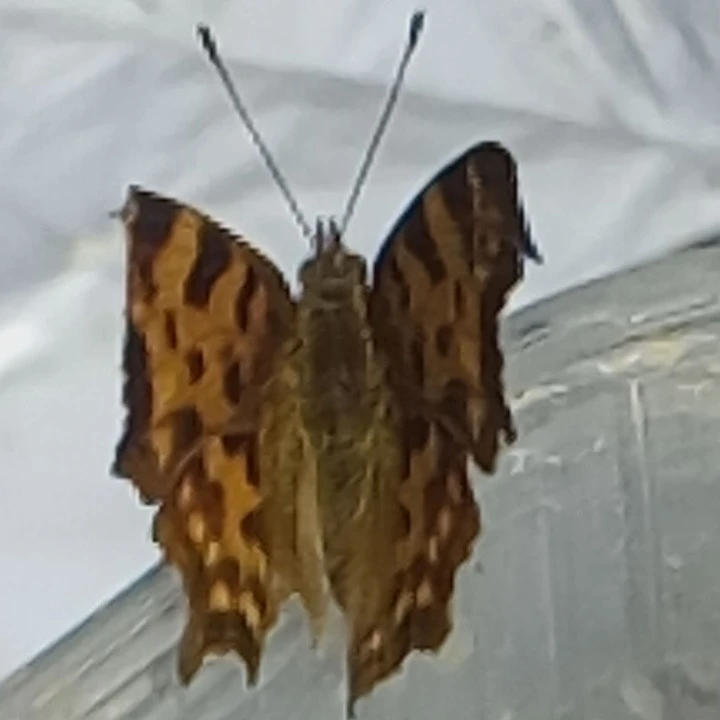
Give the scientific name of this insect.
Polygonia c-album
